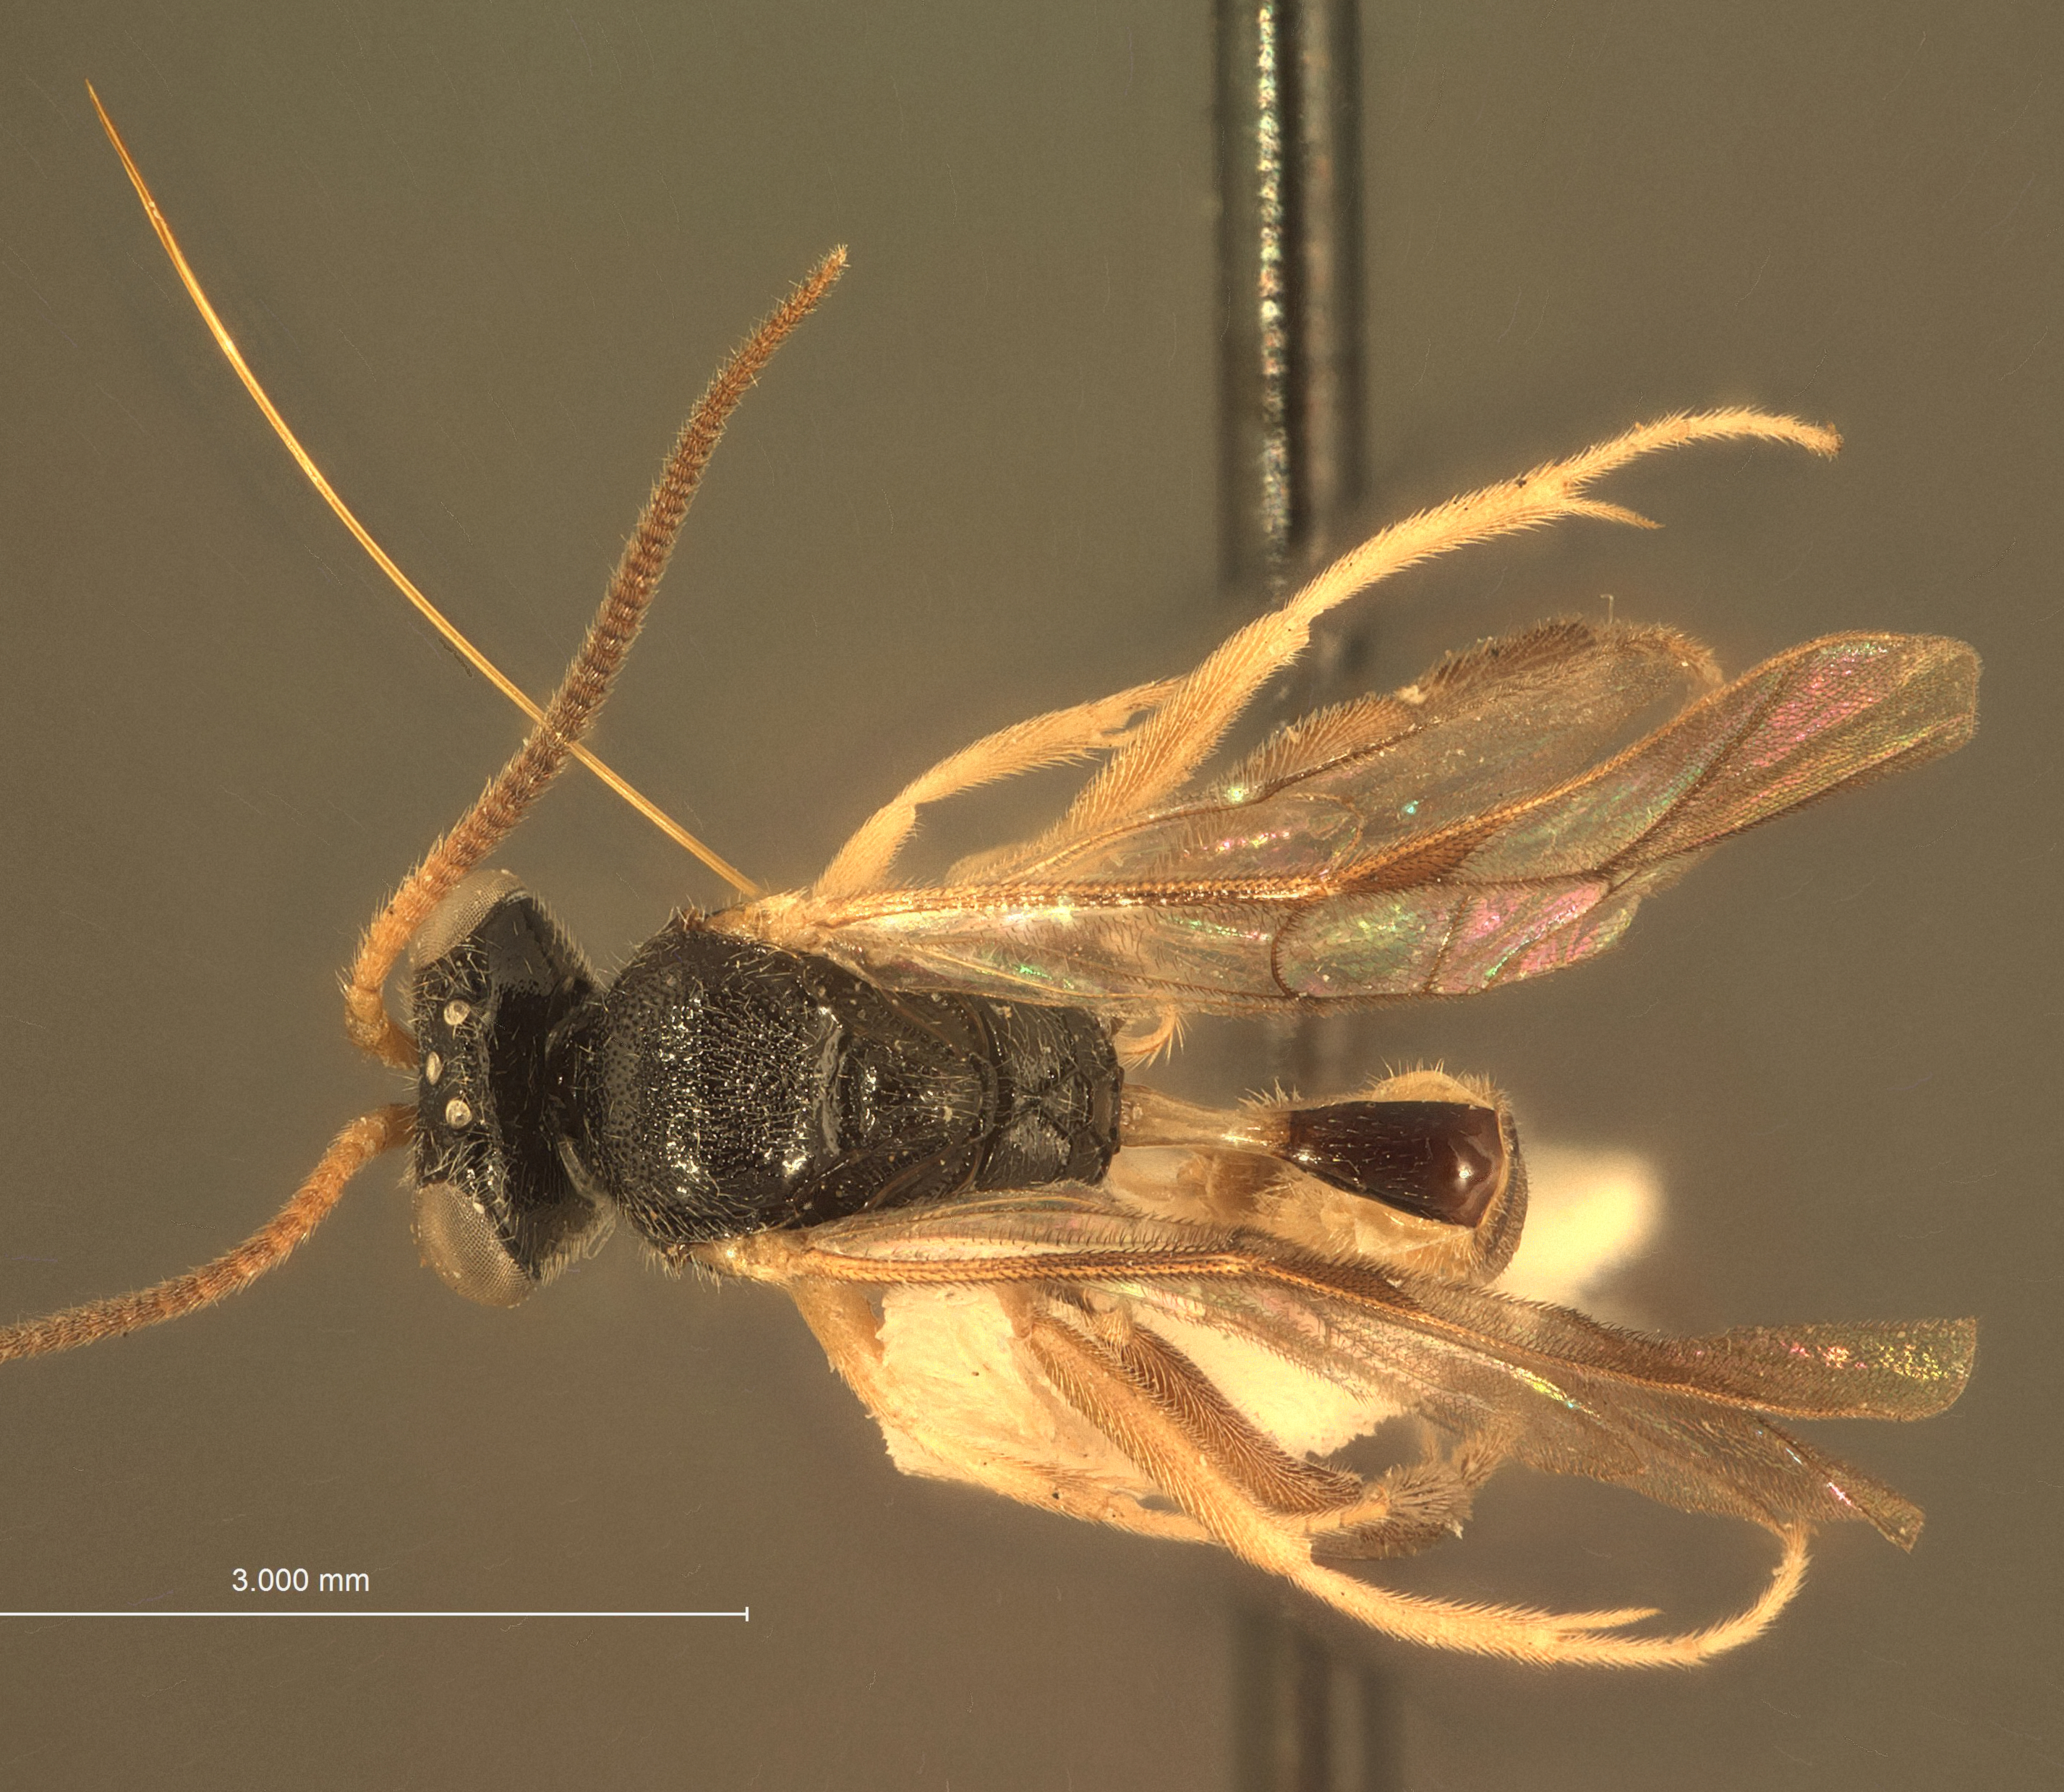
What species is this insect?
Brachyscleroma apoderi
